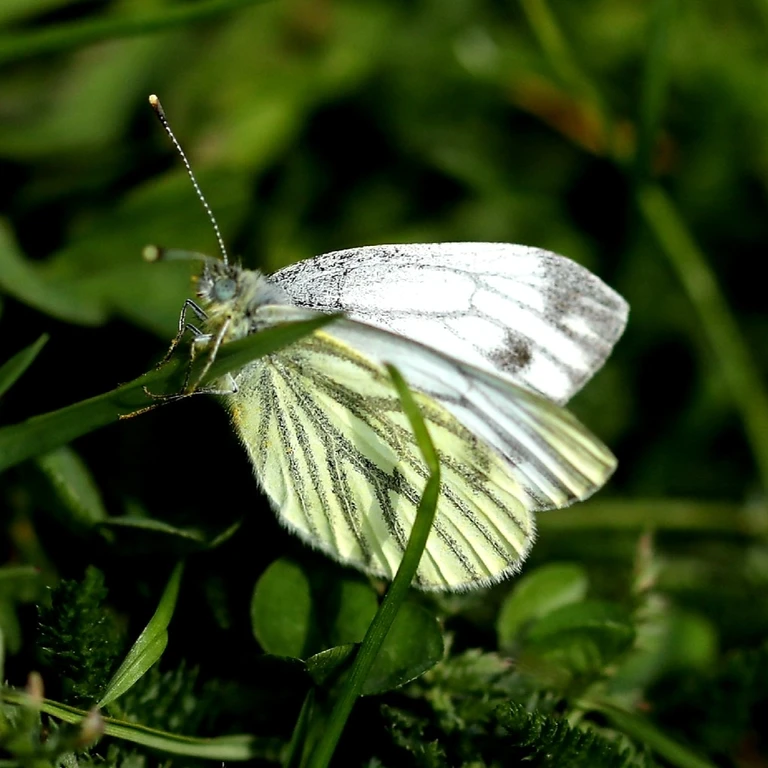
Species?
Pieris napi
